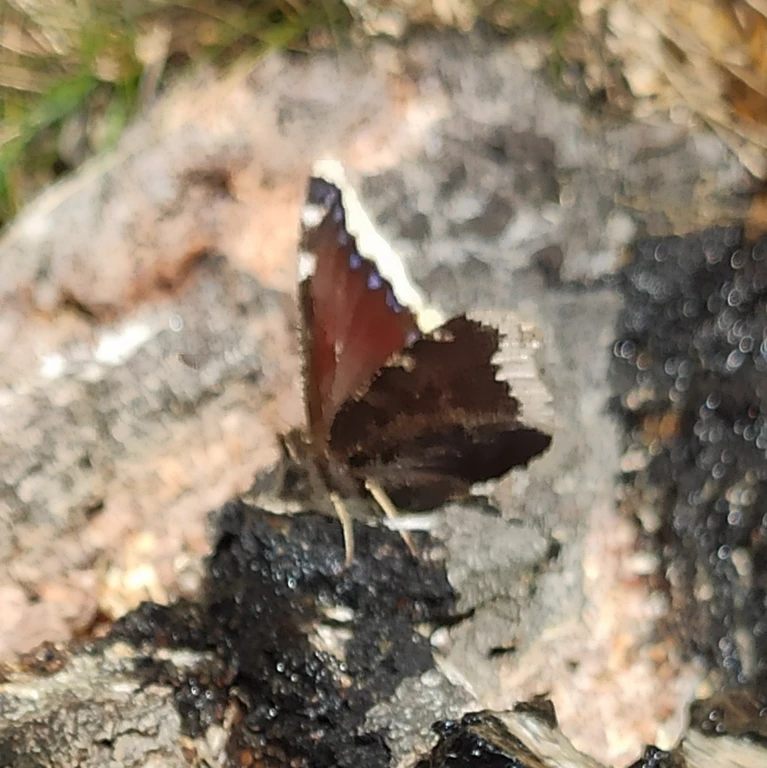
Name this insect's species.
Nymphalis antiopa
